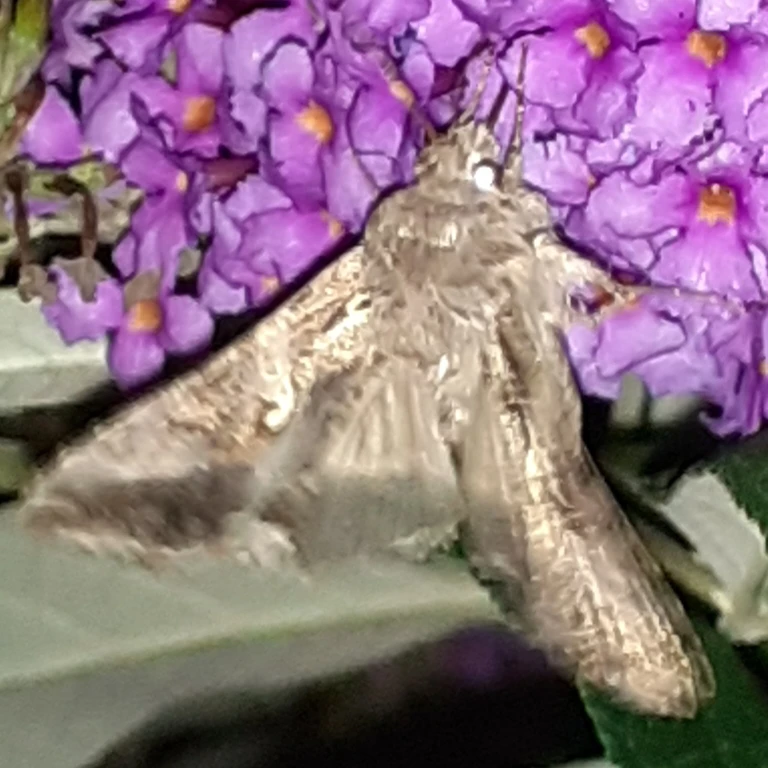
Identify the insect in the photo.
Autographa gamma
